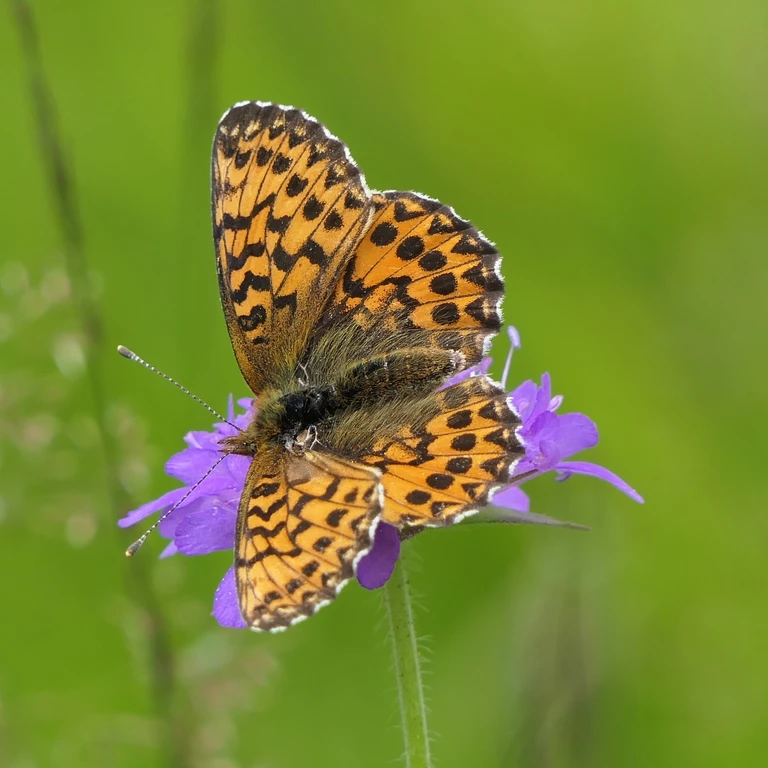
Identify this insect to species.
Boloria titania
